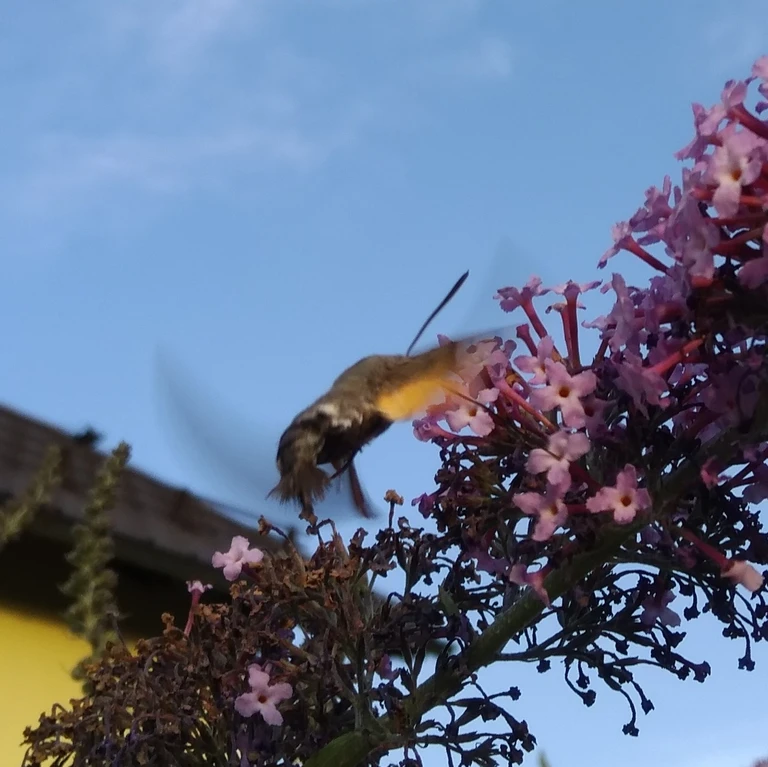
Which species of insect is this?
Macroglossum stellatarum
